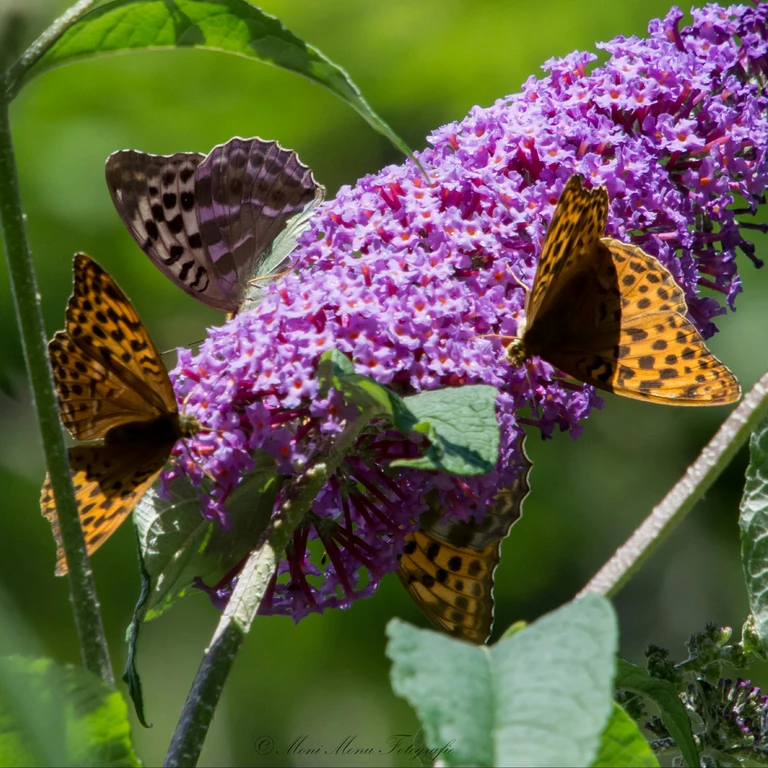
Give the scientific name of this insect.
Argynnis paphia
